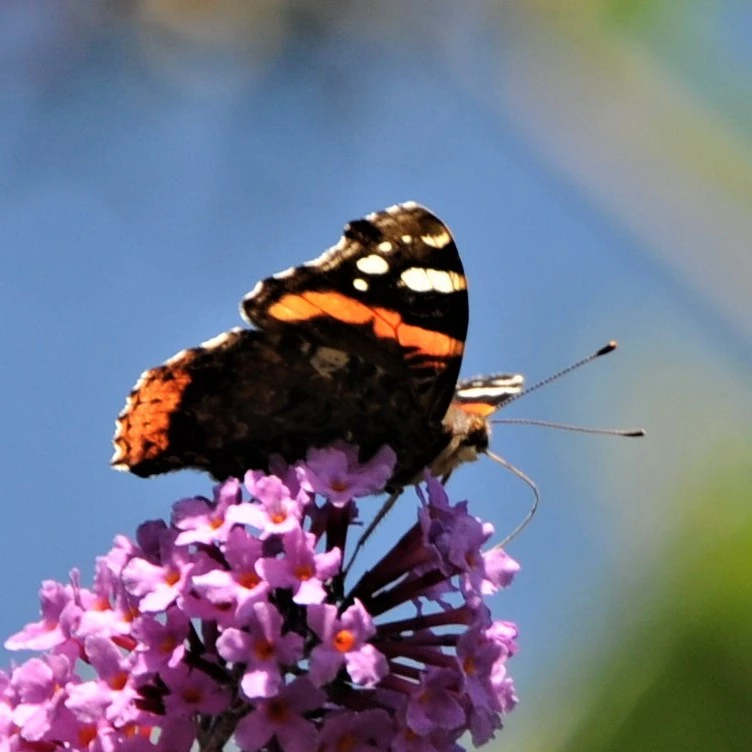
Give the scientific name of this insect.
Vanessa atalanta
